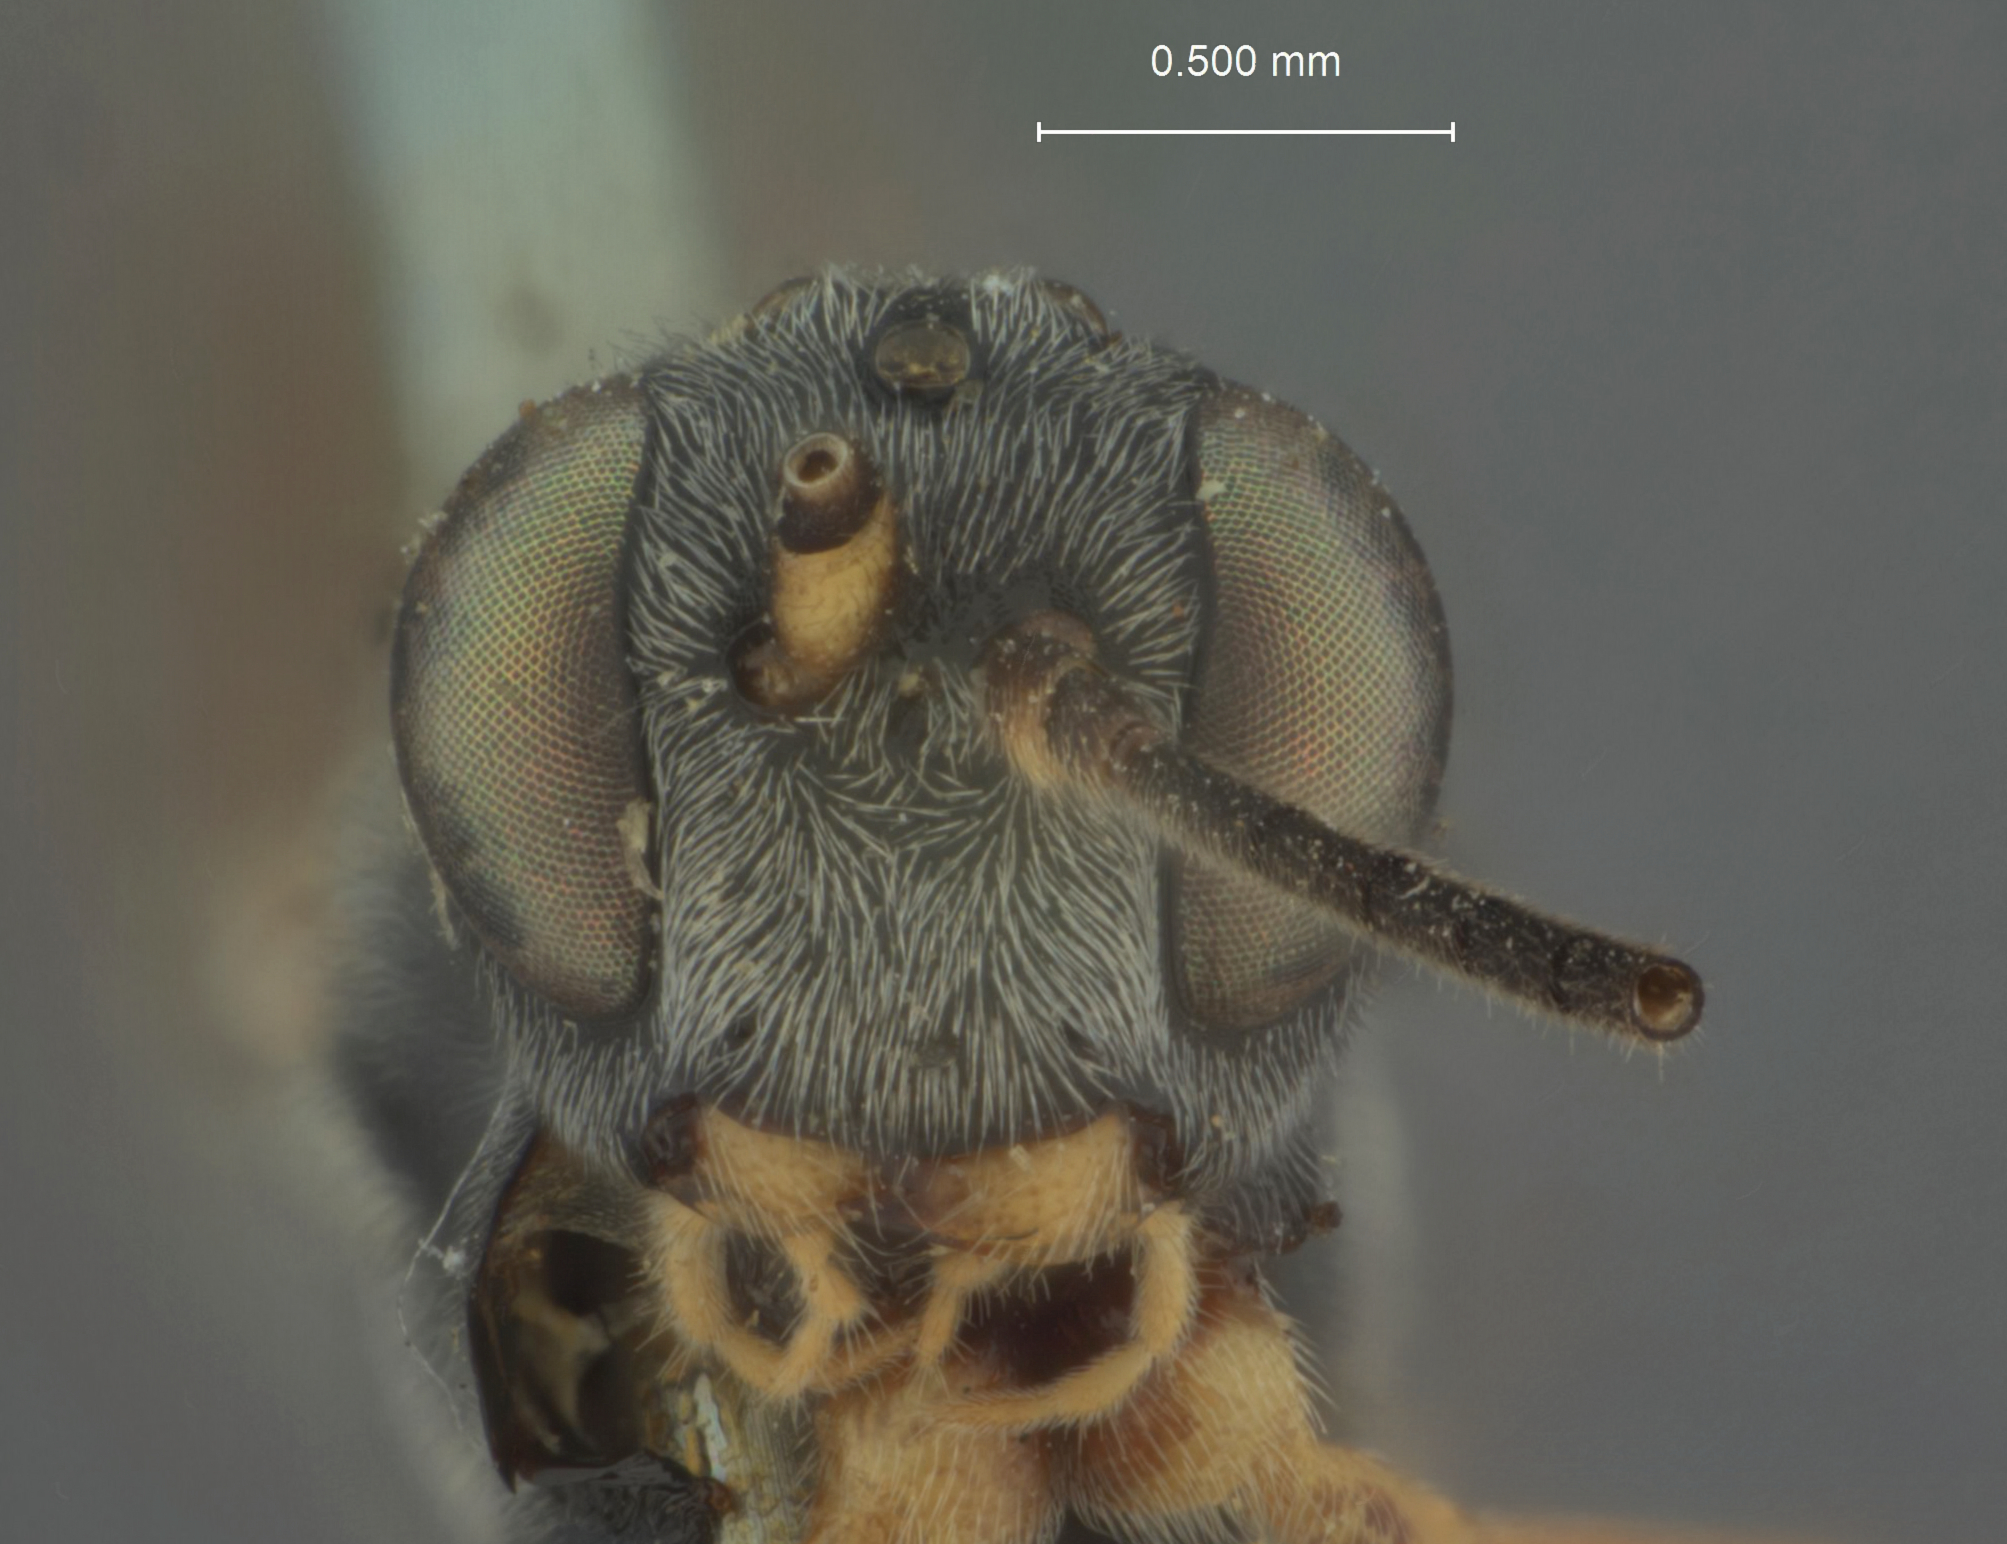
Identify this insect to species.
Limneria peraffinis
